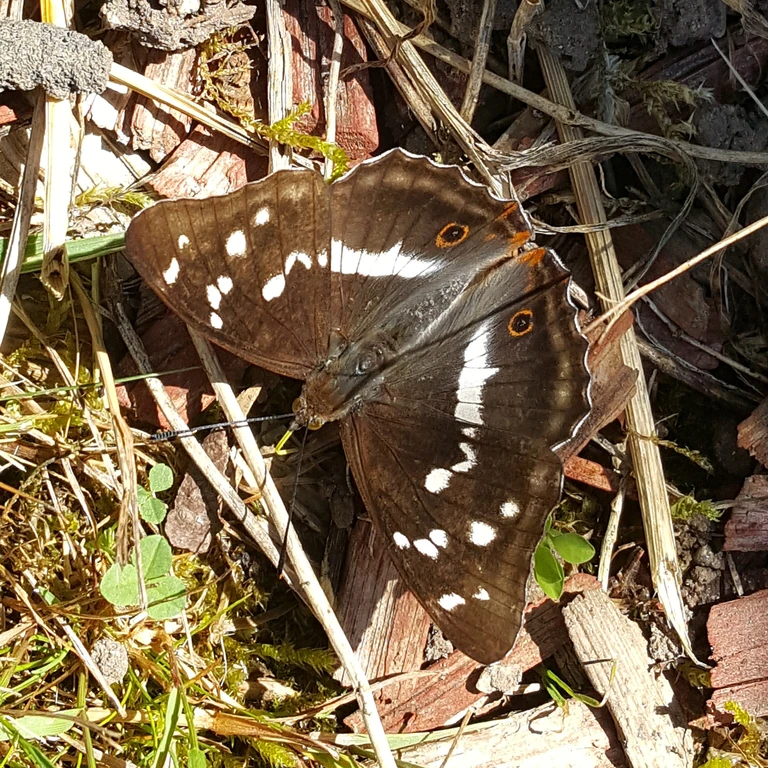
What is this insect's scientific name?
Apatura iris
